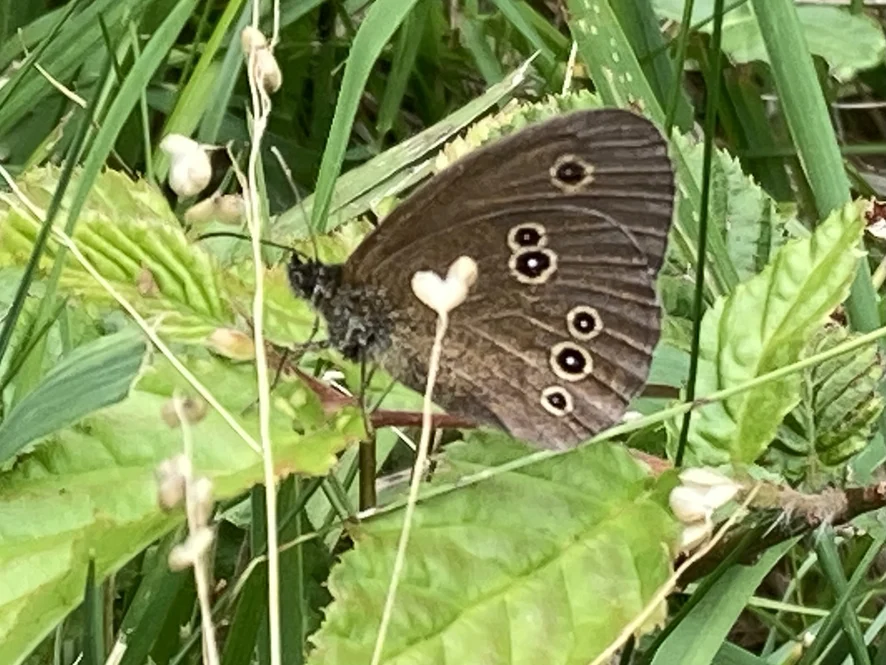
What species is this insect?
Aphantopus hyperantus
